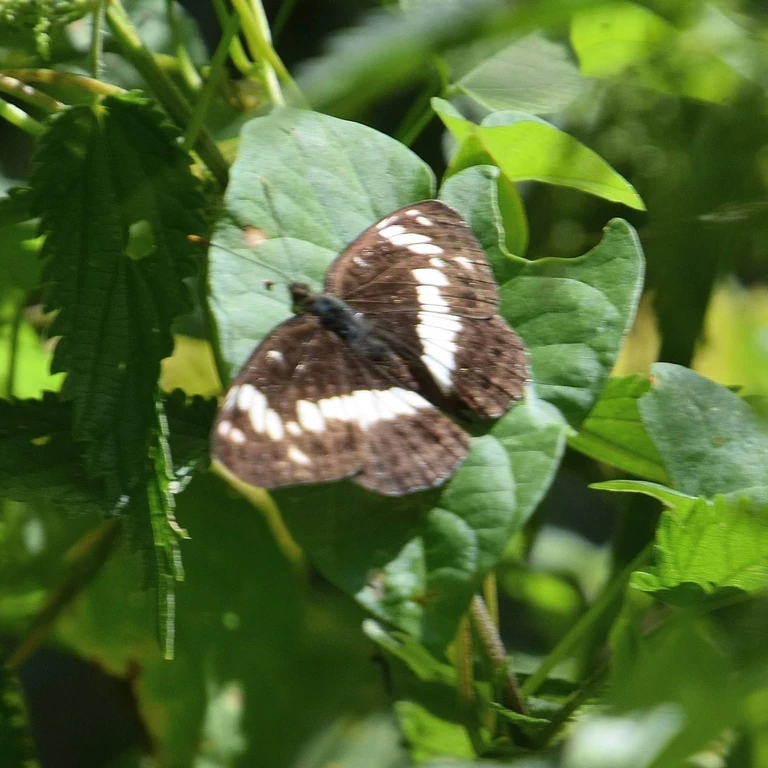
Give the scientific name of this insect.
Limenitis camilla (also Ladoga camilla)
